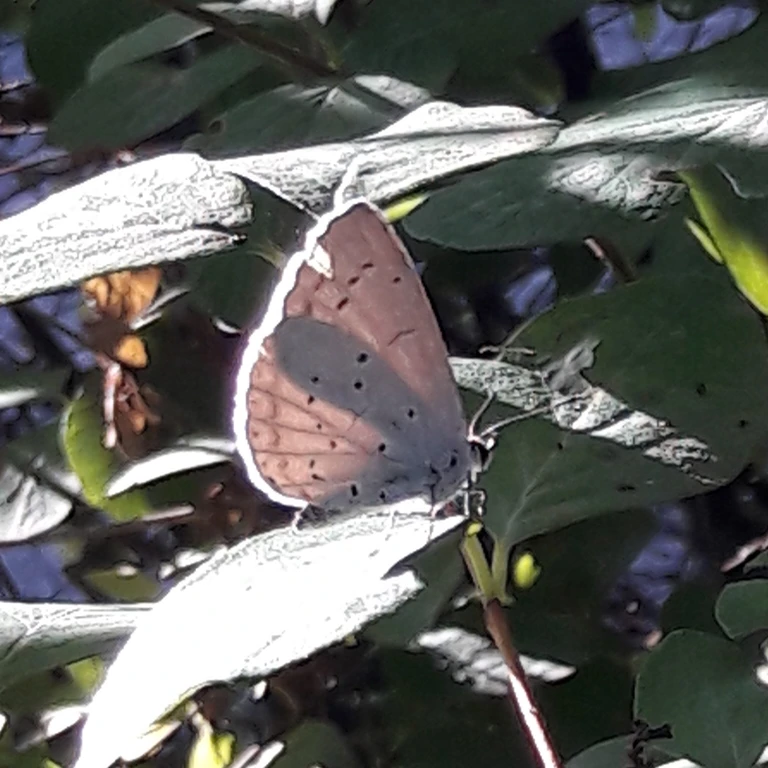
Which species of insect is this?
Celastrina argiolus
